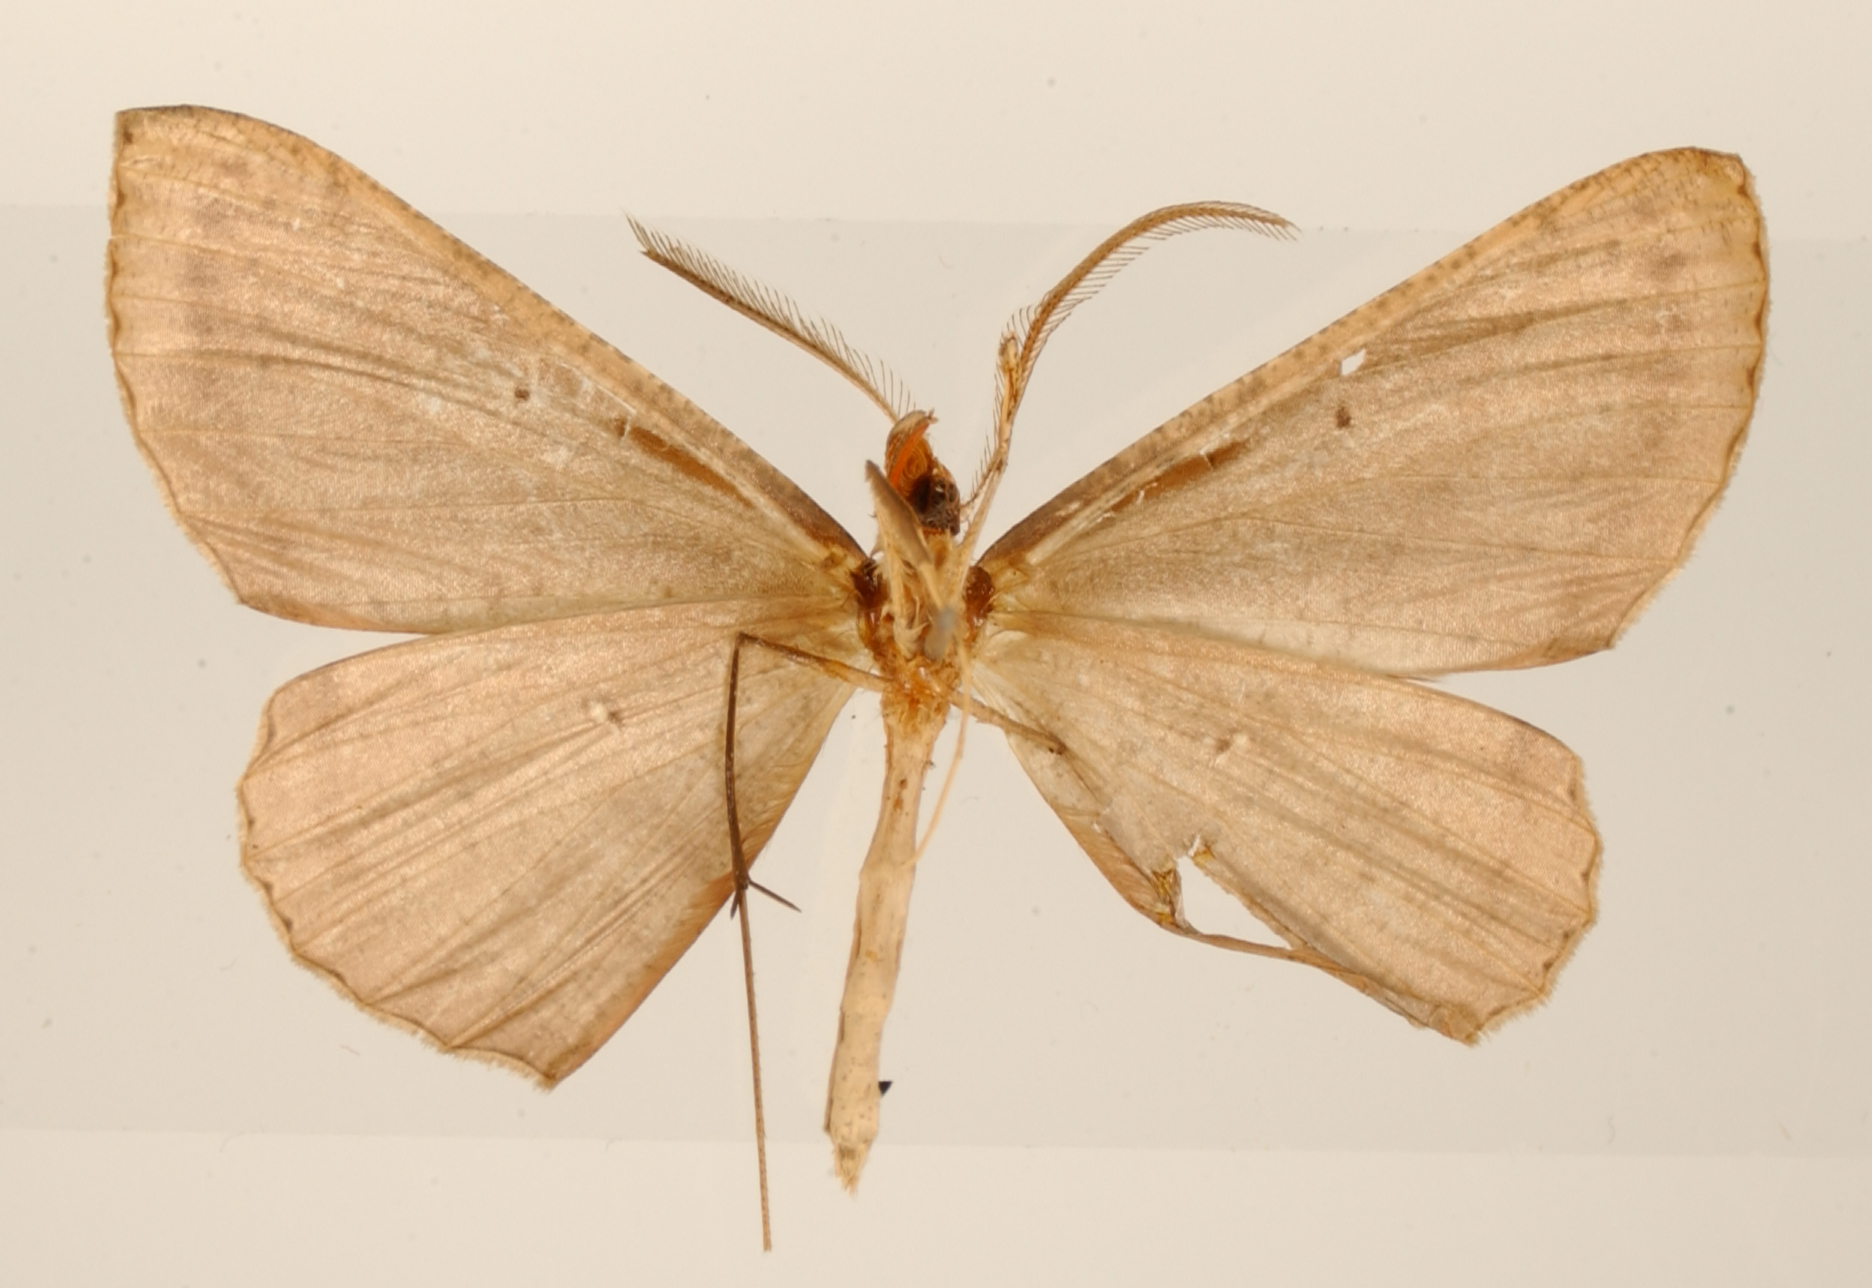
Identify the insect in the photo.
Mecoceras pudibunda
